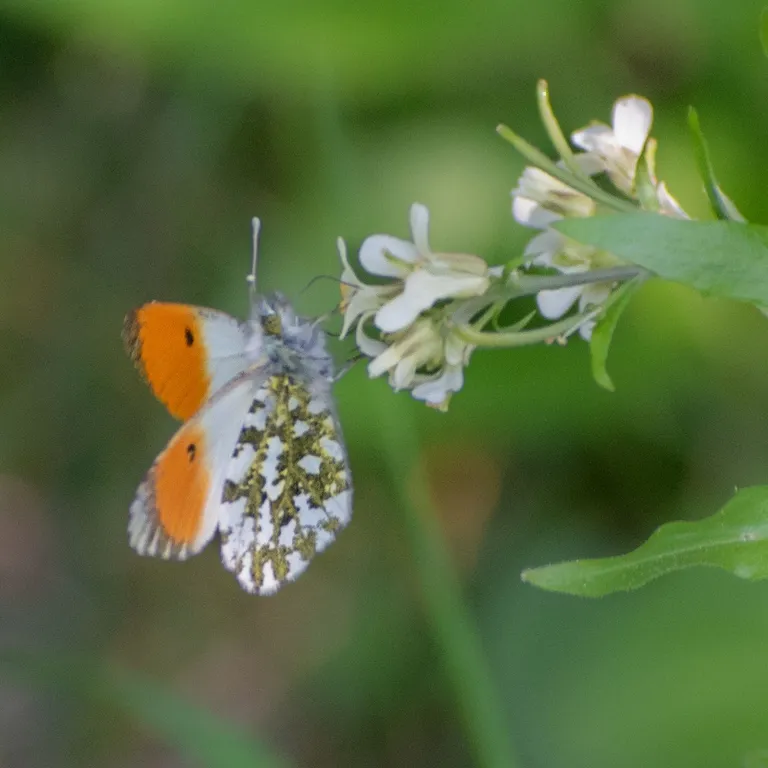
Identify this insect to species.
Anthocharis cardamines
